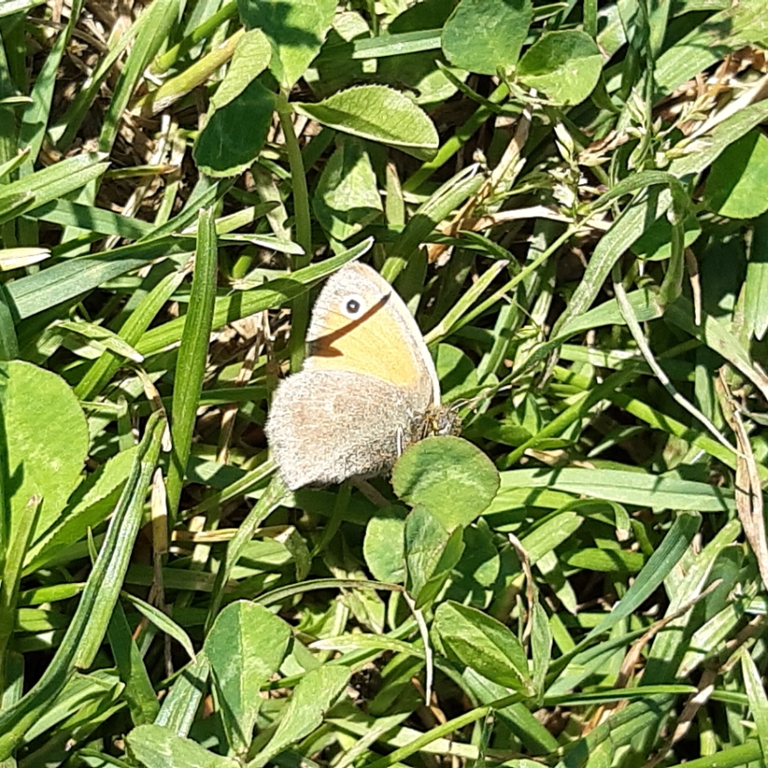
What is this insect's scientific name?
Coenonympha pamphilus
